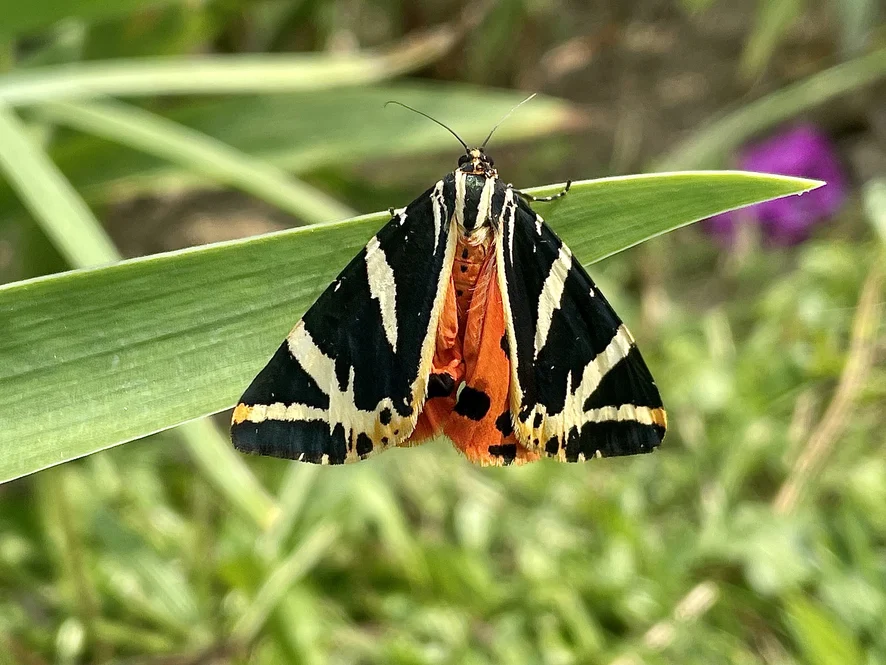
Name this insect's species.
Euplagia quadripunctaria
